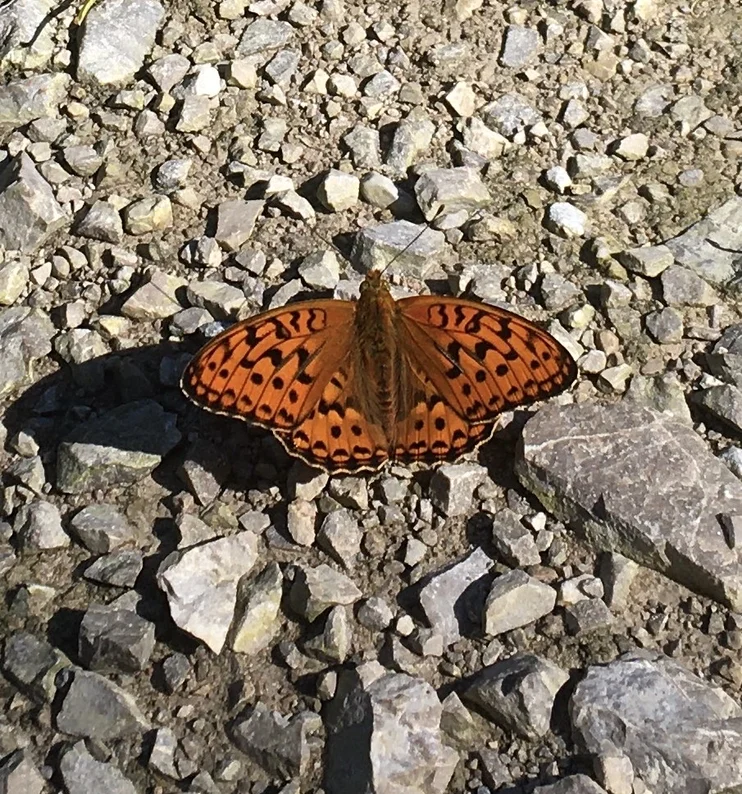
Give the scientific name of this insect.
Fabriciana adippe
